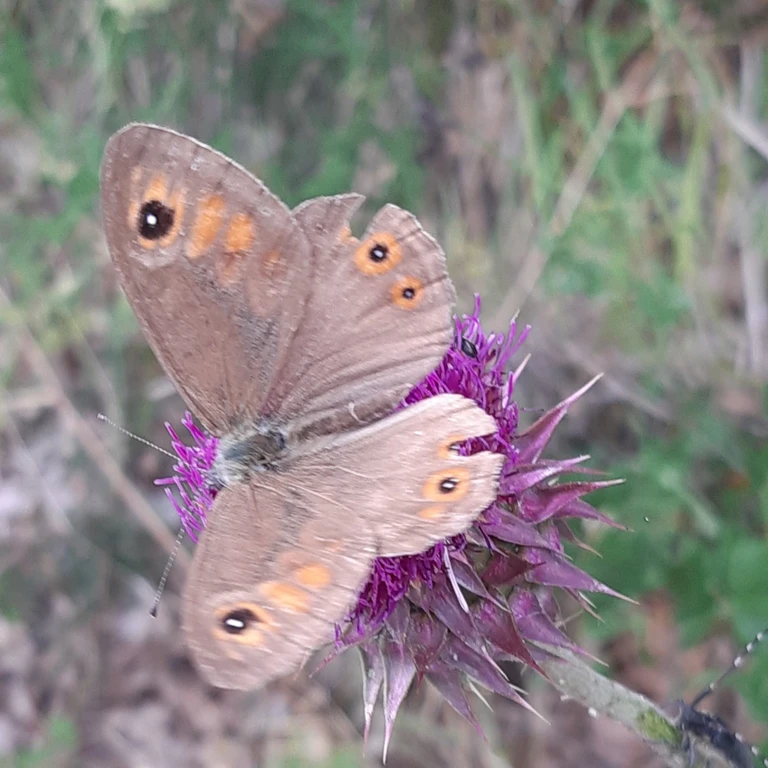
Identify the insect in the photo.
Lasiommata maera (also Pararge maera)
